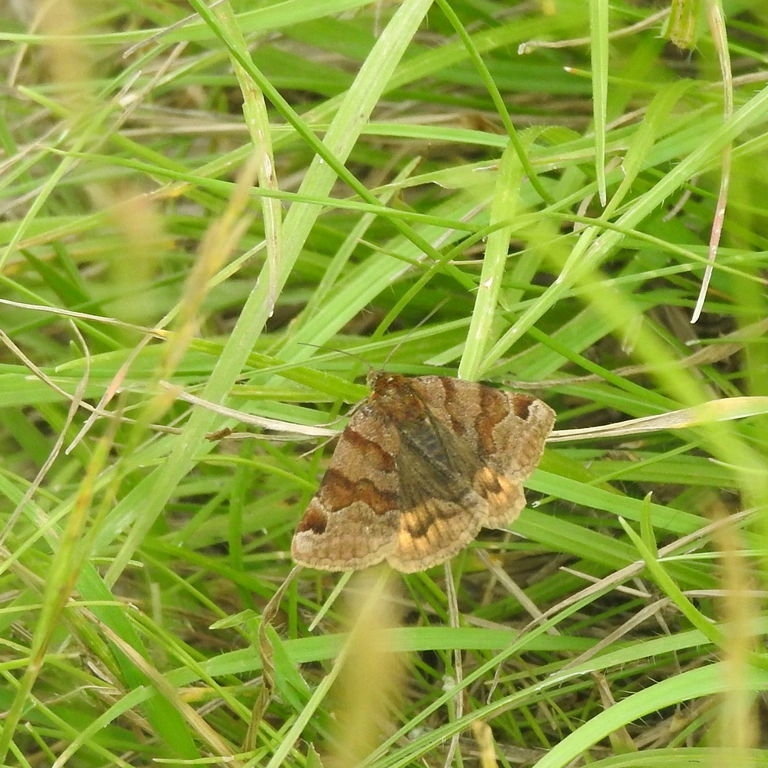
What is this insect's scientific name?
Euclidia glyphica
